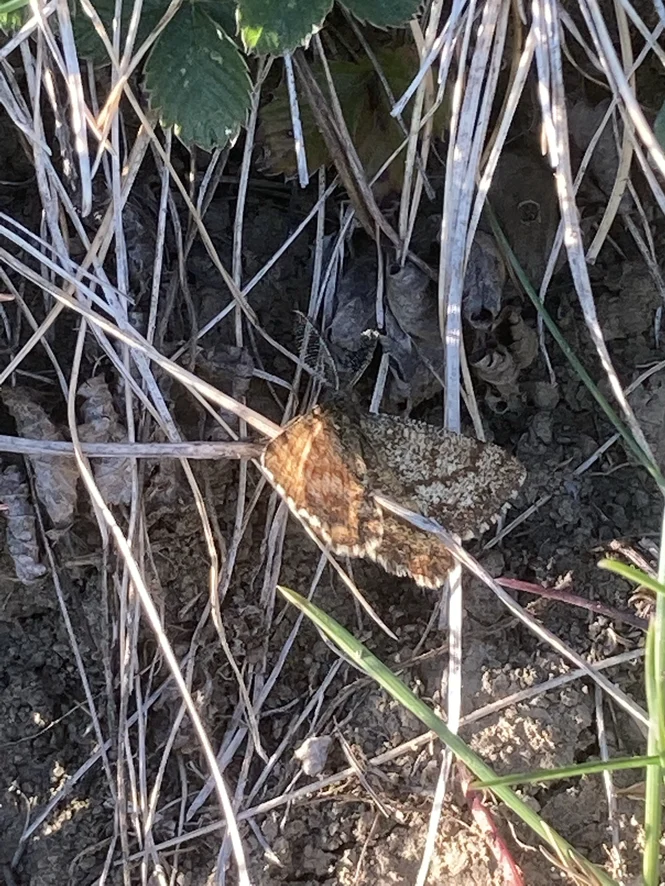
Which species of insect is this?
Ematurga atomaria
